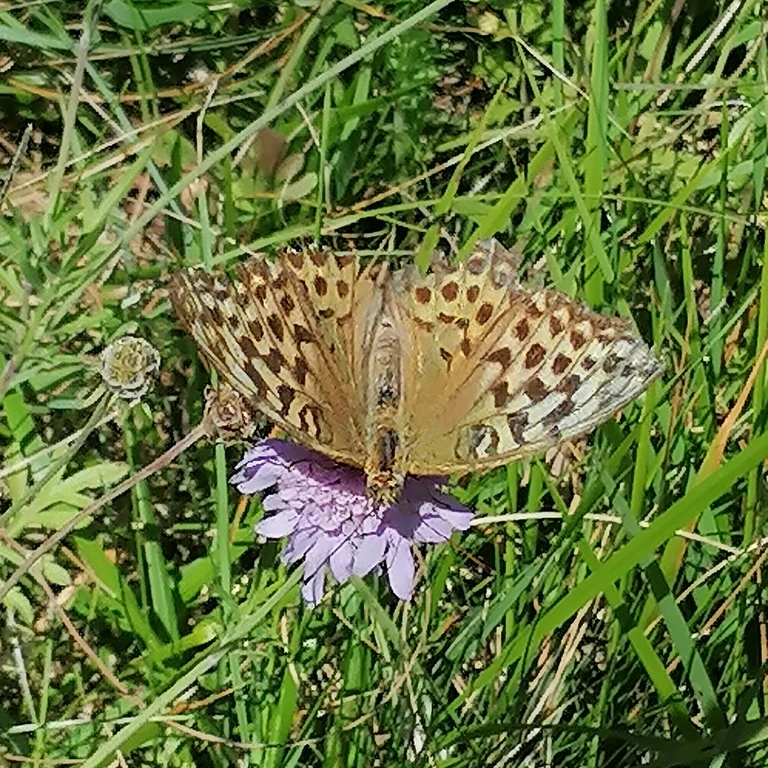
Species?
Argynnis paphia
